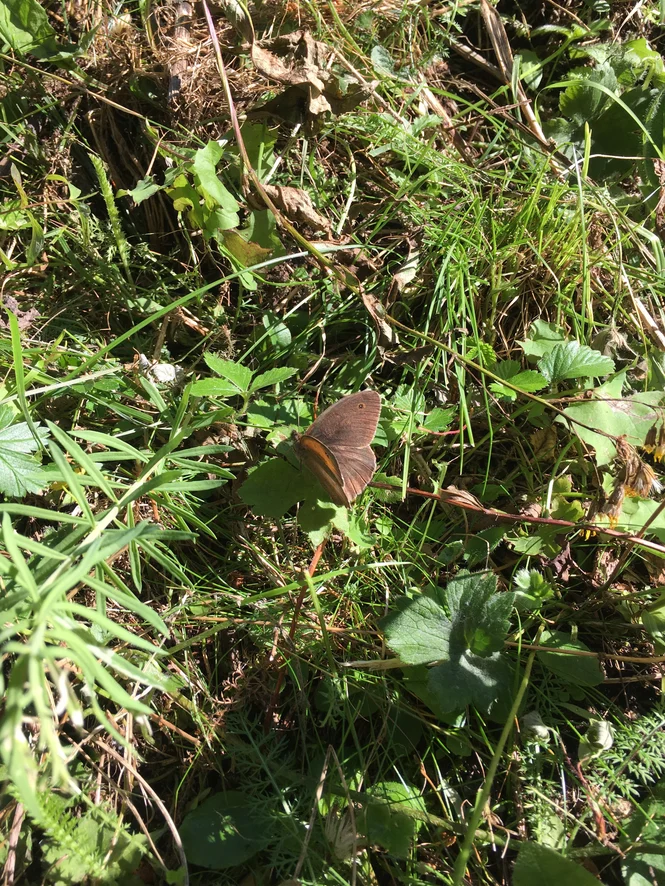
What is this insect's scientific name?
Maniola jurtina
